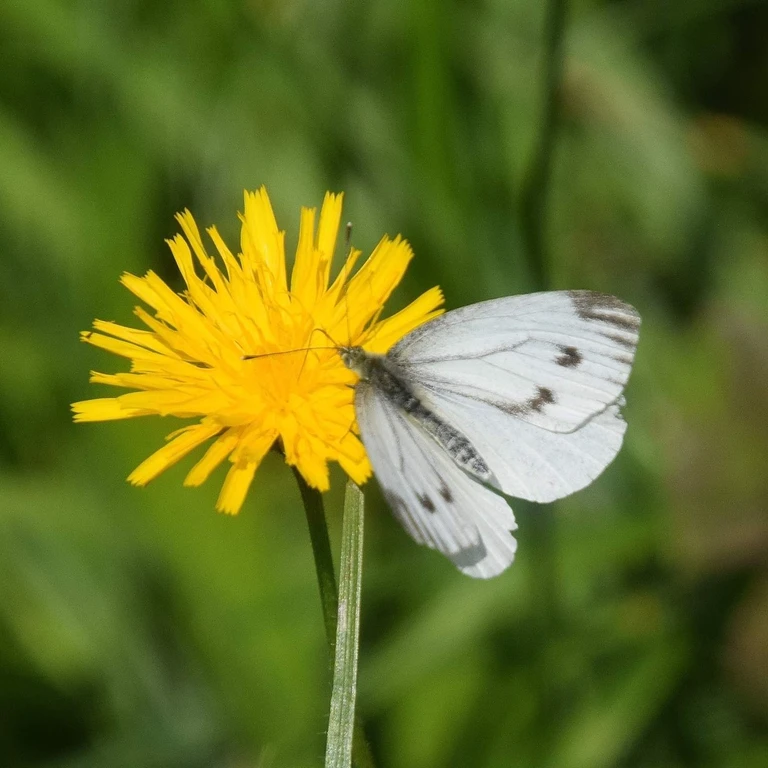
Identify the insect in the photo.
Pieris napi
